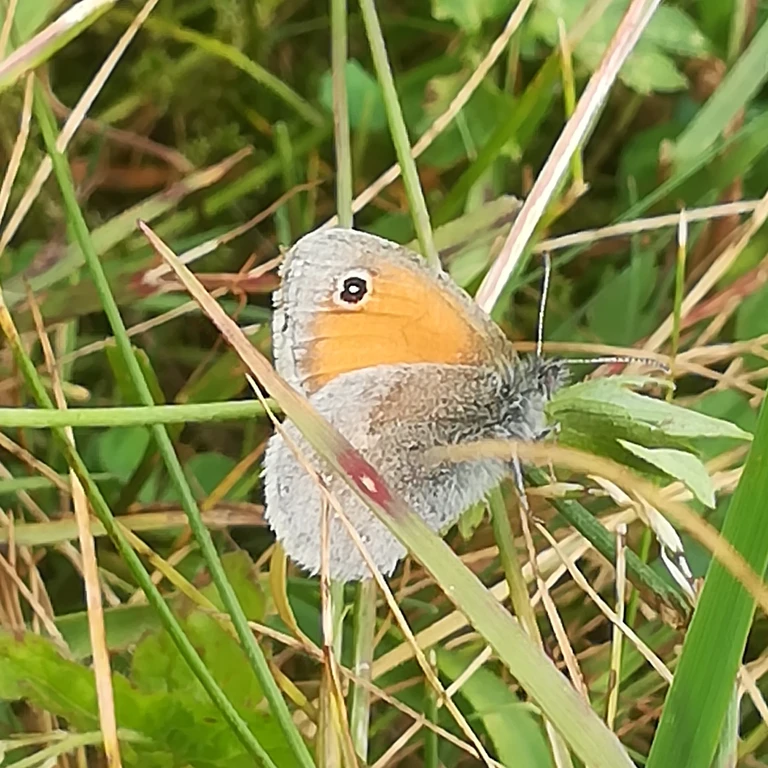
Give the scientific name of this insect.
Coenonympha pamphilus
